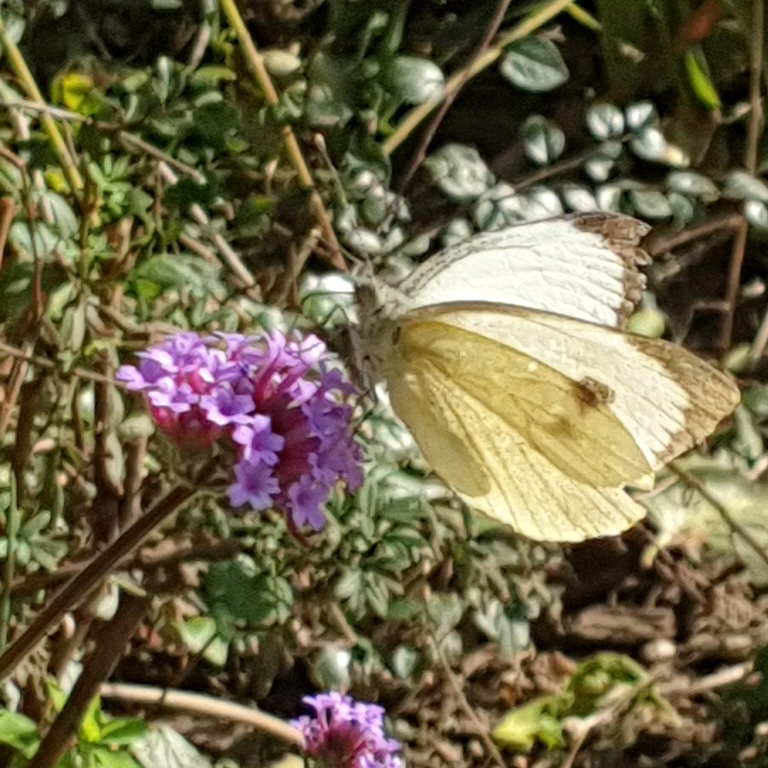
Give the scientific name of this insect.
Pieris brassicae
